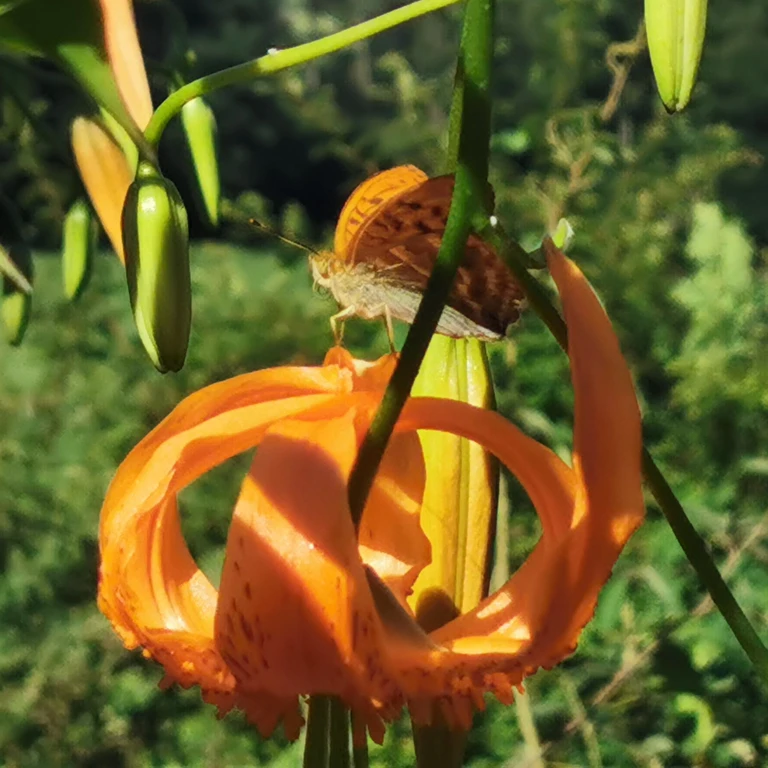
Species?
Argynnis paphia
